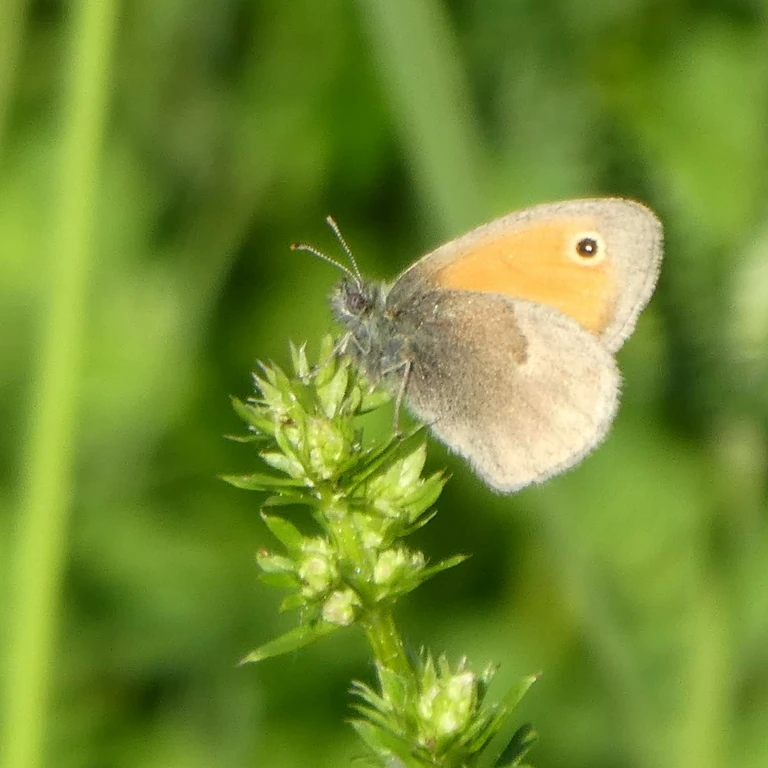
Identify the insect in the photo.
Coenonympha pamphilus
